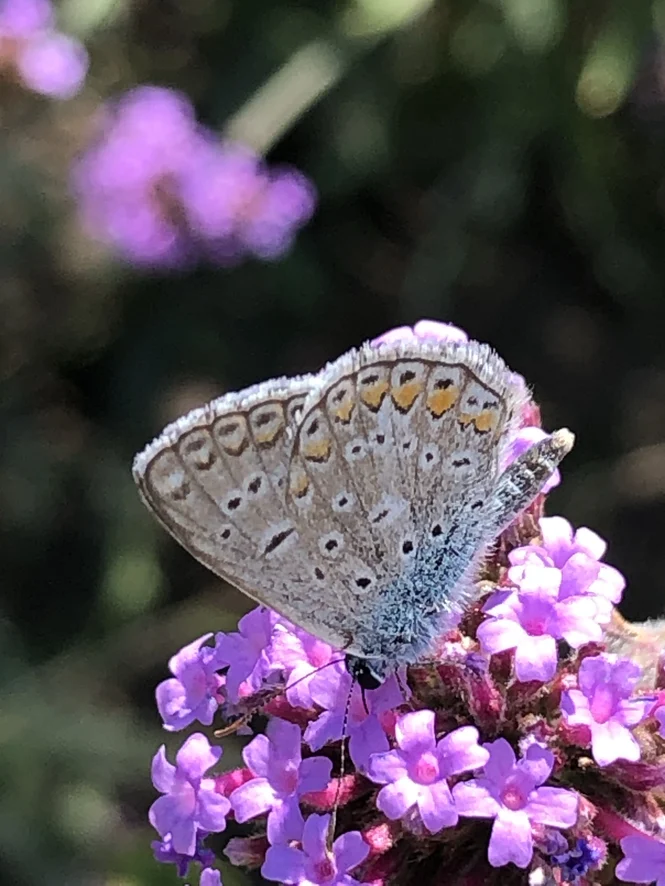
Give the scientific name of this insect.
Polyommatus icarus
